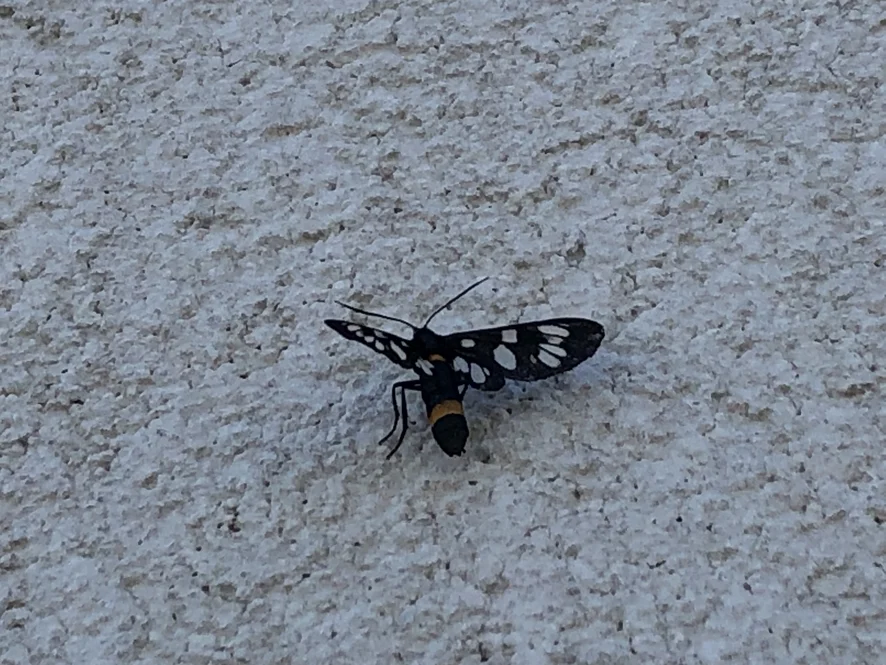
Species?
Amata phegea
